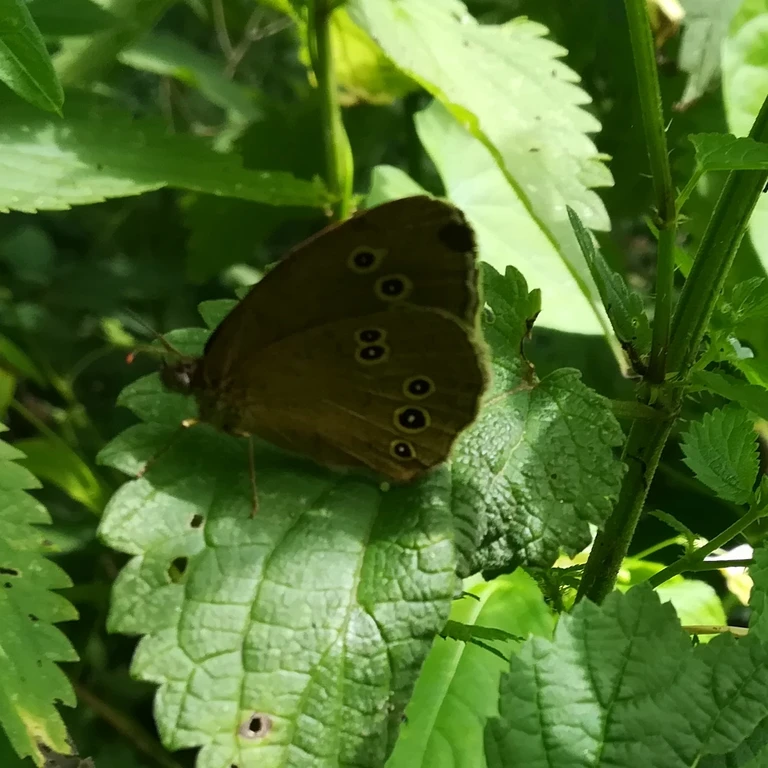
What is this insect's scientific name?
Aphantopus hyperantus
